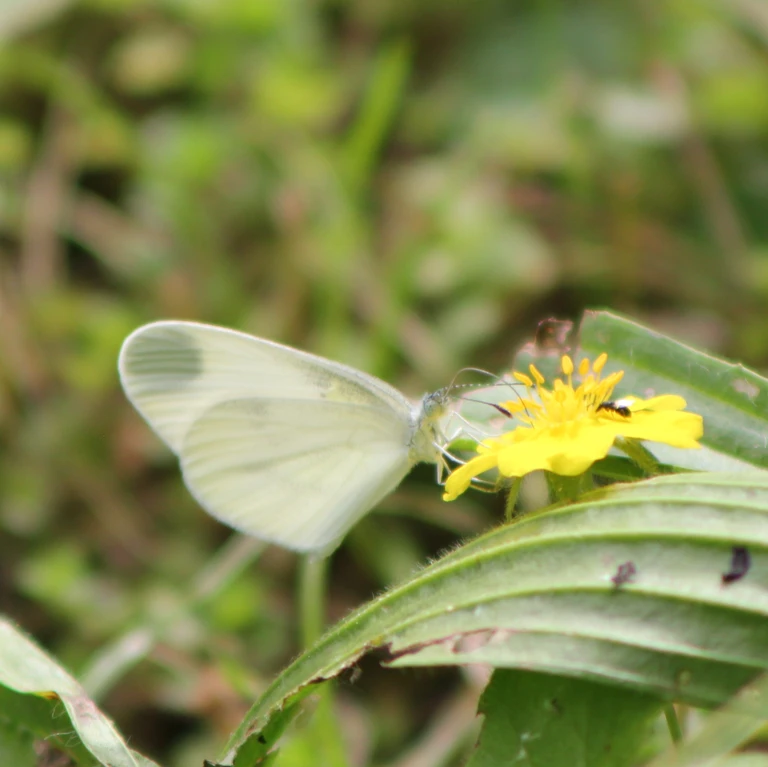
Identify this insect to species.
Leptidea sinapis/juvernica
